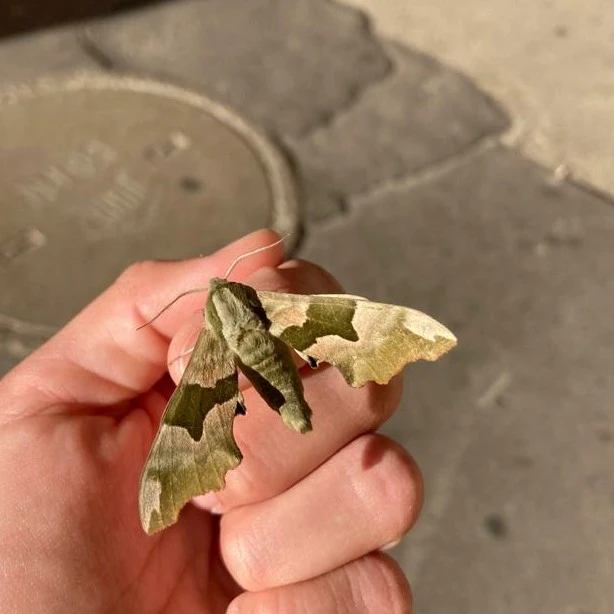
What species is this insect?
Mimas tiliae
